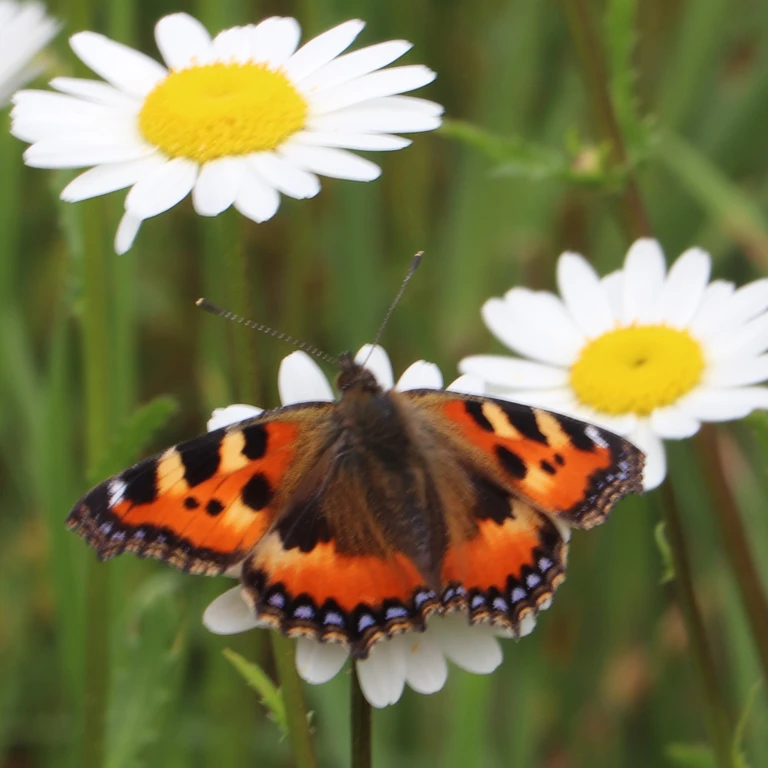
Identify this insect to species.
Aglais urticae
